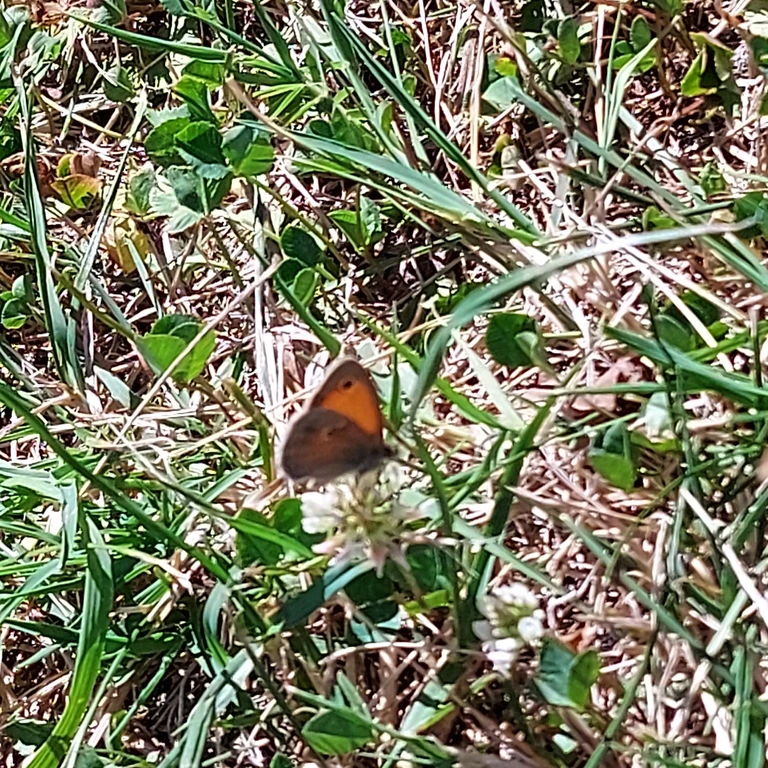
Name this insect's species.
Coenonympha pamphilus
